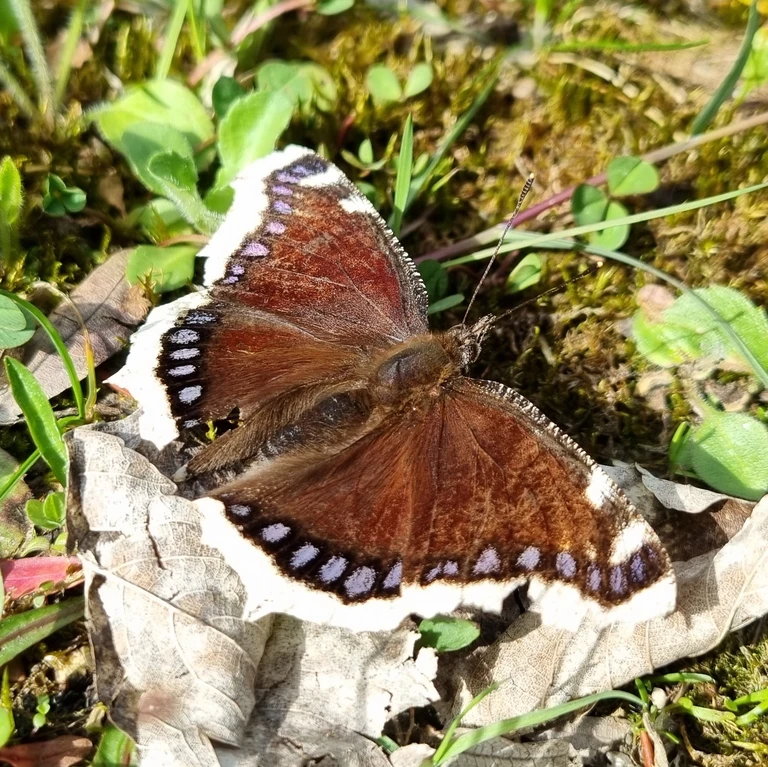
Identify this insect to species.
Nymphalis antiopa
